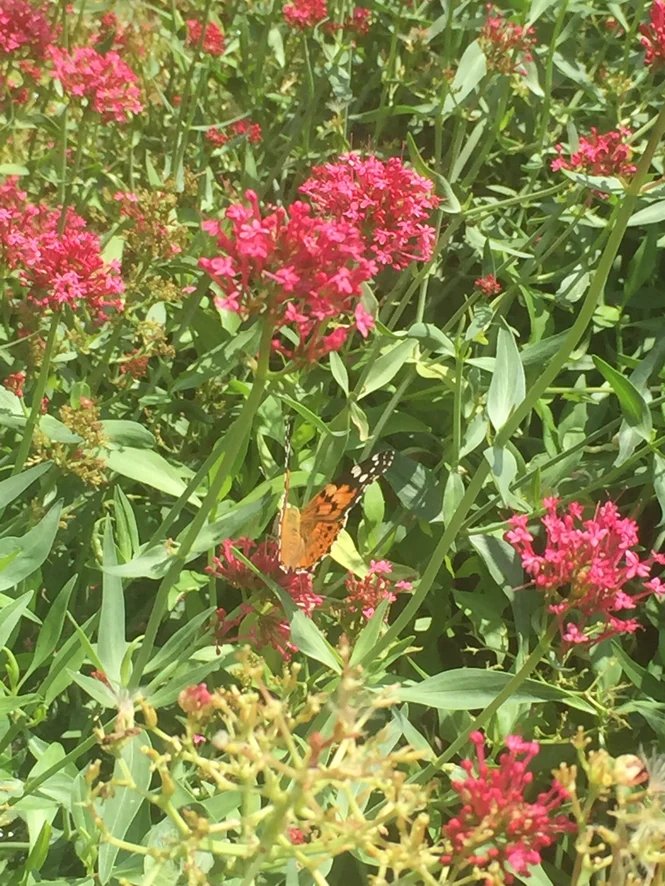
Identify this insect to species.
Vanessa cardui
